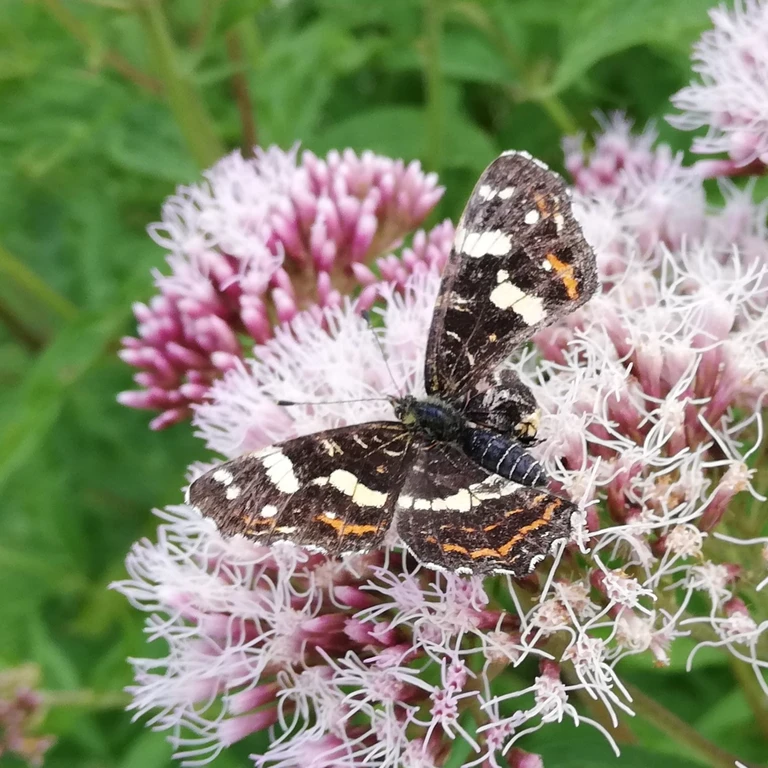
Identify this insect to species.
Araschnia levana
